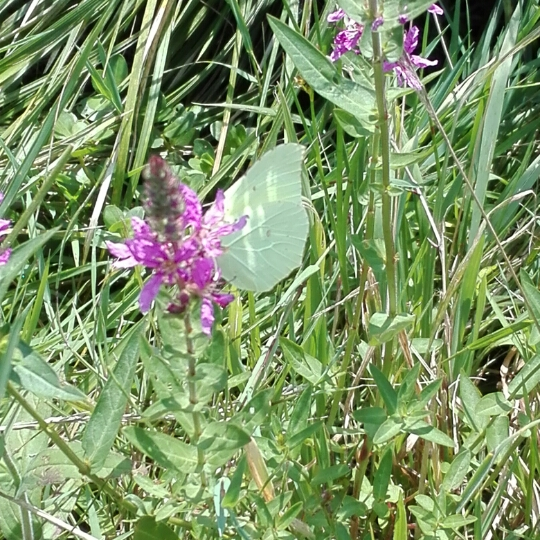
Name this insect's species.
Gonepteryx rhamni
